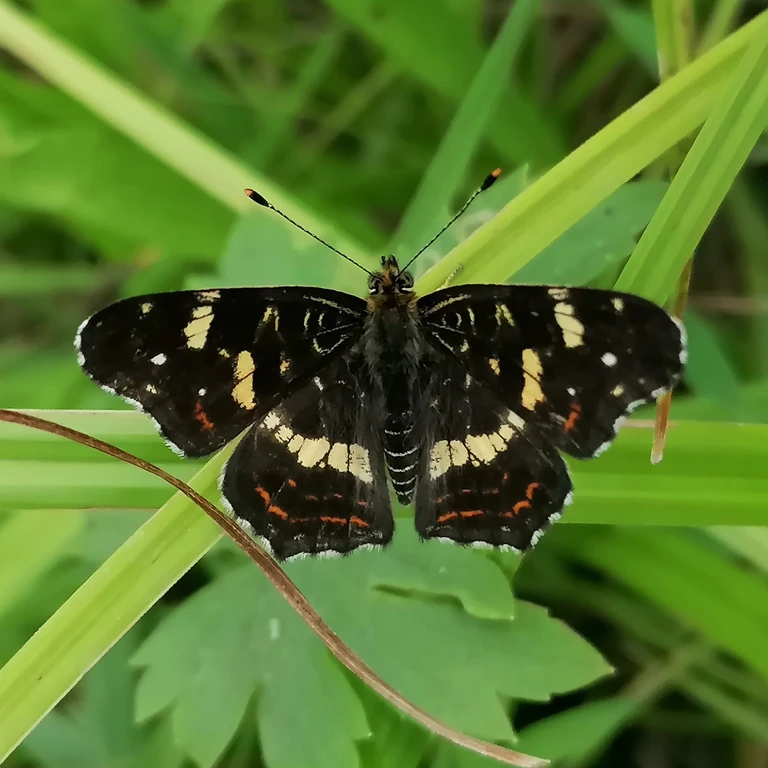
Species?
Araschnia levana
